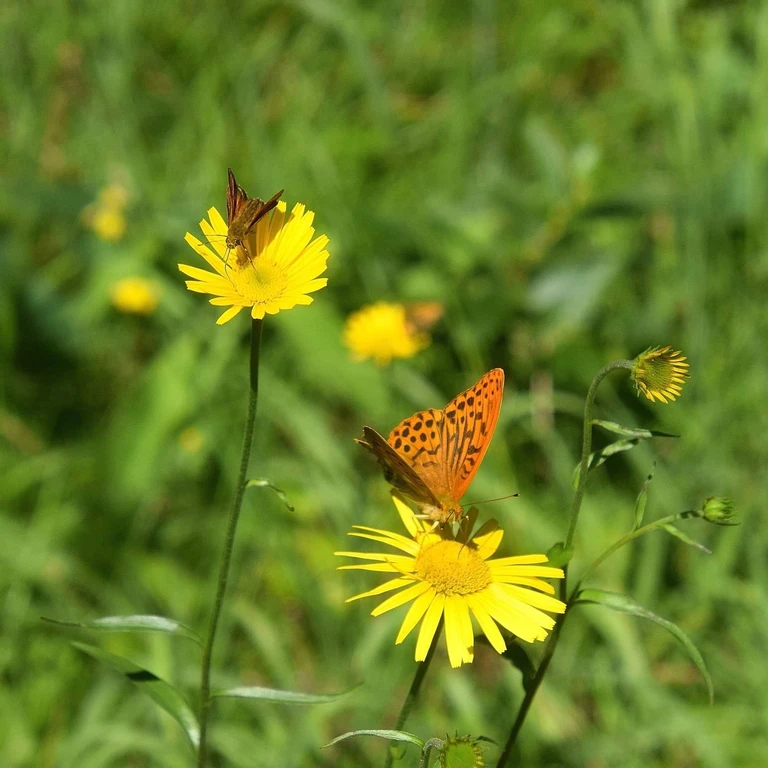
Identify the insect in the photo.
Argynnis paphia
